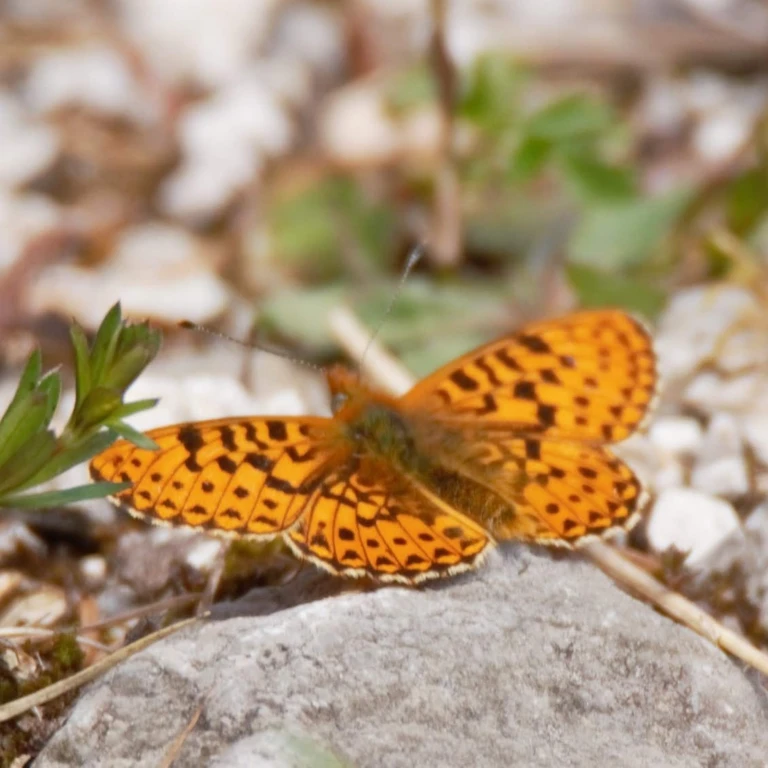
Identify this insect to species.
Boloria euphrosyne (also Clossiana euphrosyne)
